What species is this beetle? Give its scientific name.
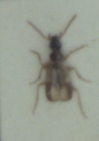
Philorhizus melanocephalus
